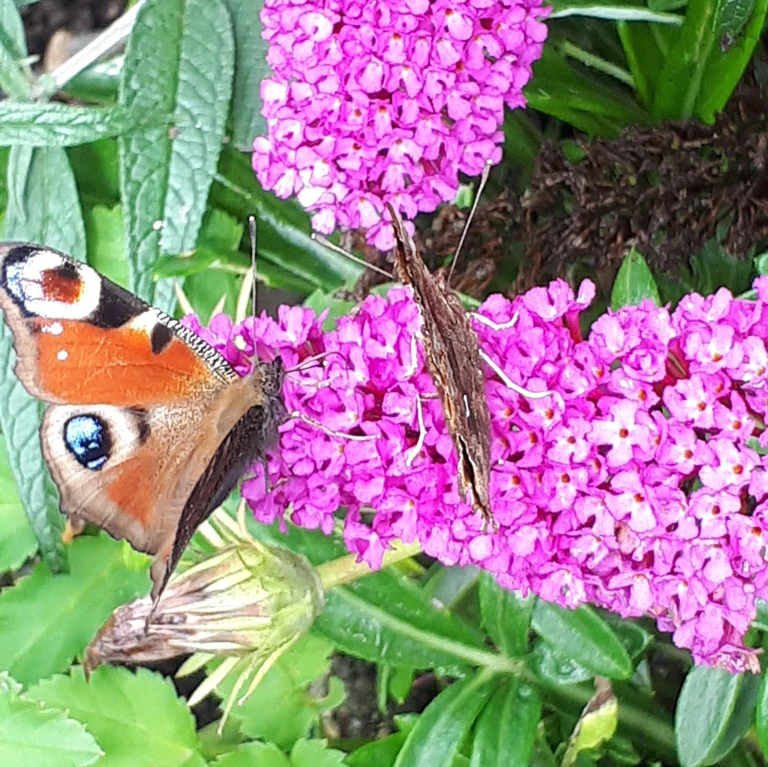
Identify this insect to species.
Polygonia c-album
